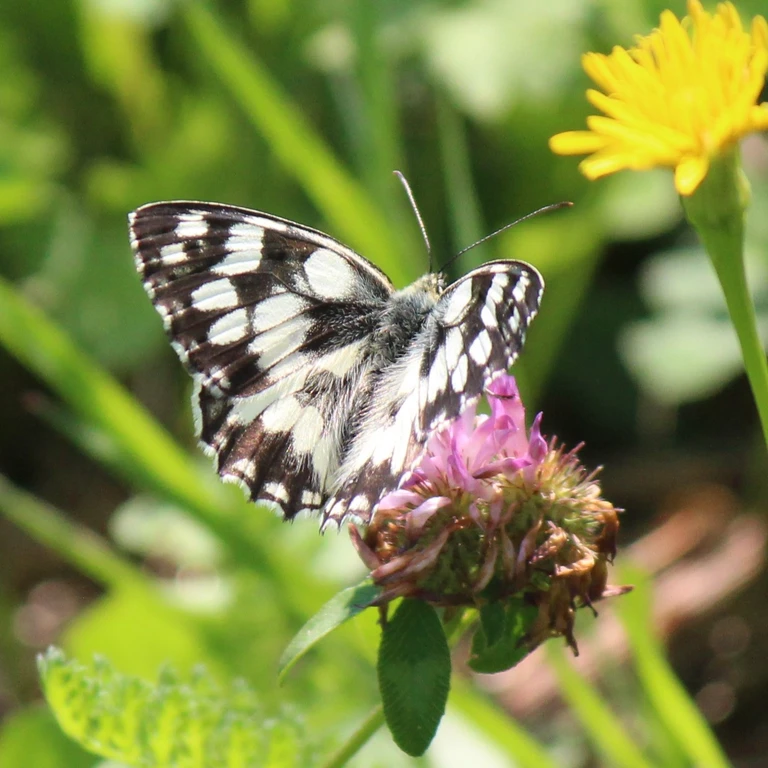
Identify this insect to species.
Melanargia galathea
